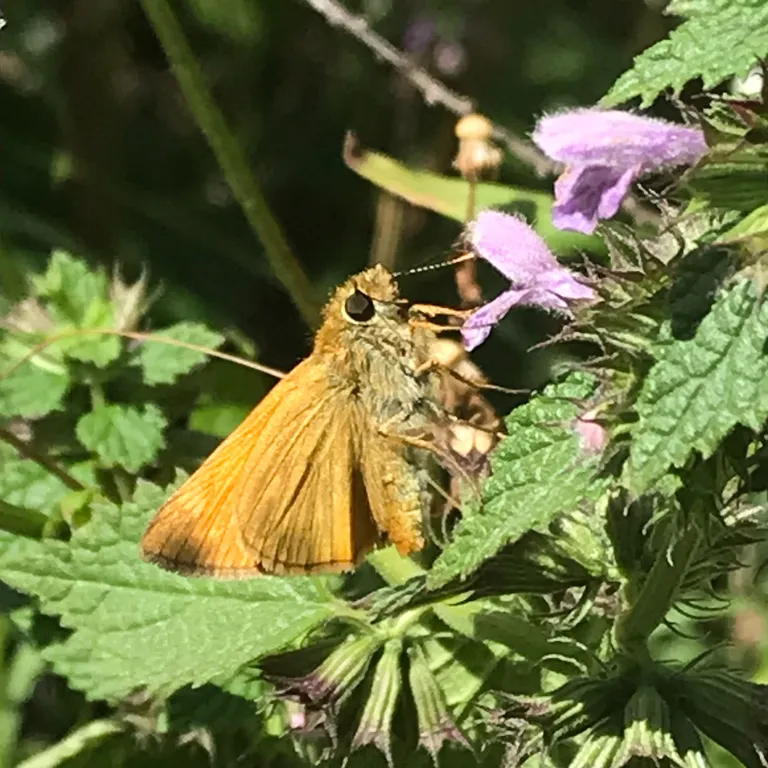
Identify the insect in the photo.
Ochlodes sylvanus (also Ochlodes venata)
